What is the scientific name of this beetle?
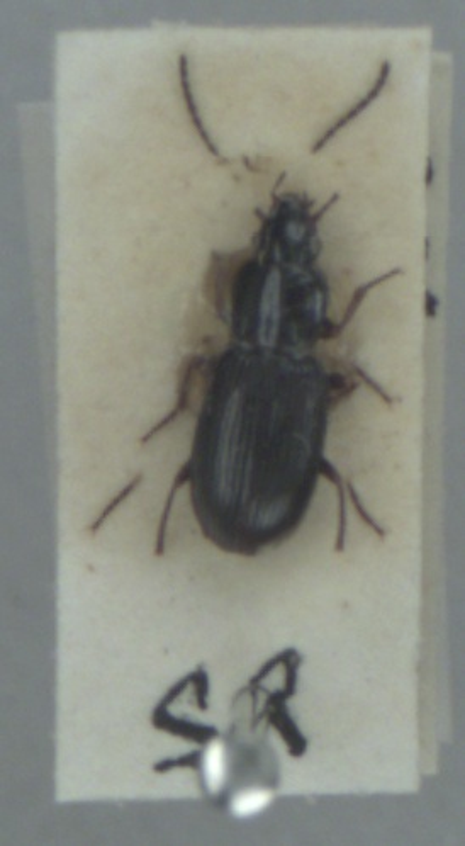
Pterostichus diligens
